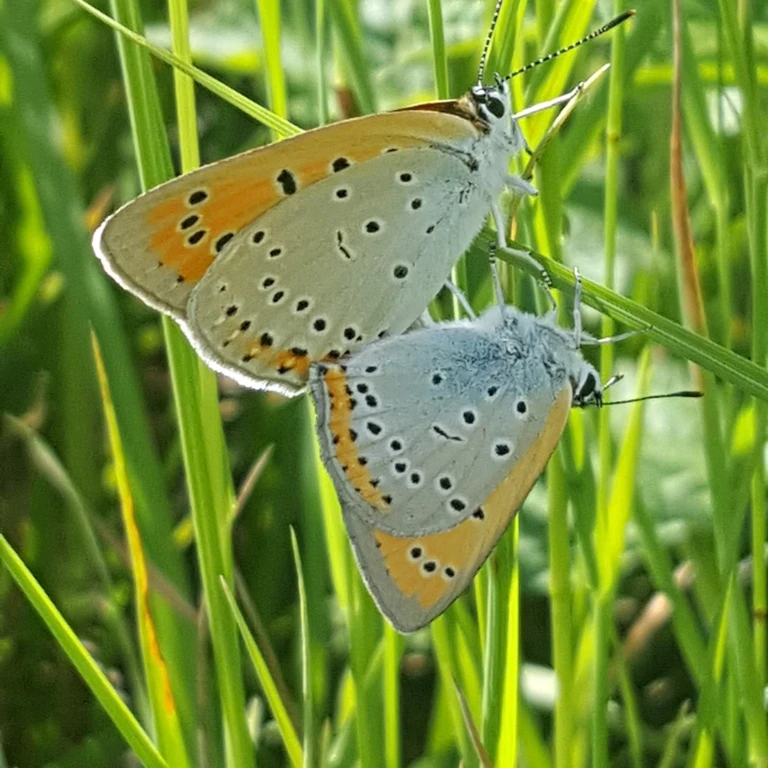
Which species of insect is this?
Lycaena dispar
